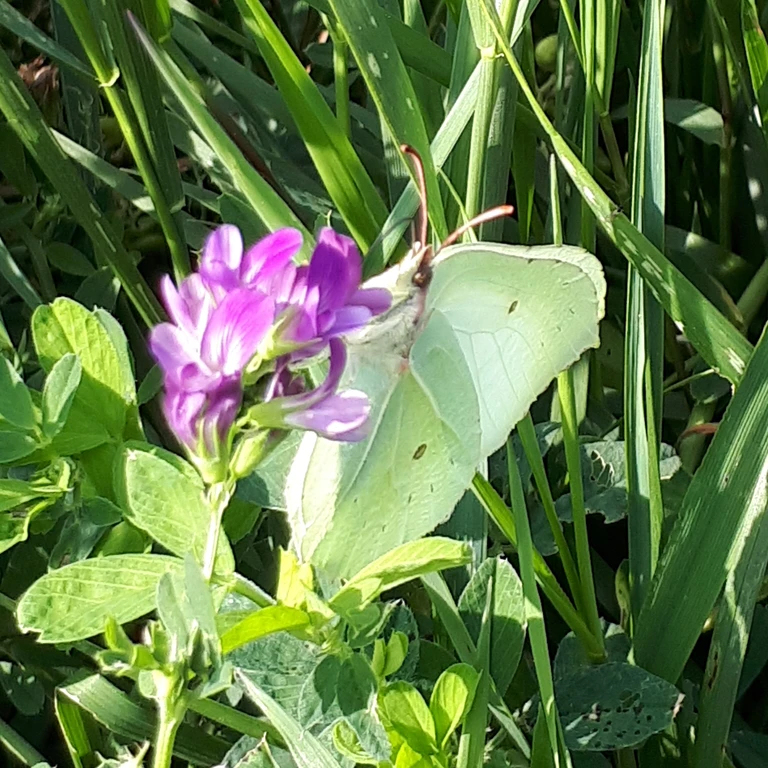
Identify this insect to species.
Gonepteryx rhamni
